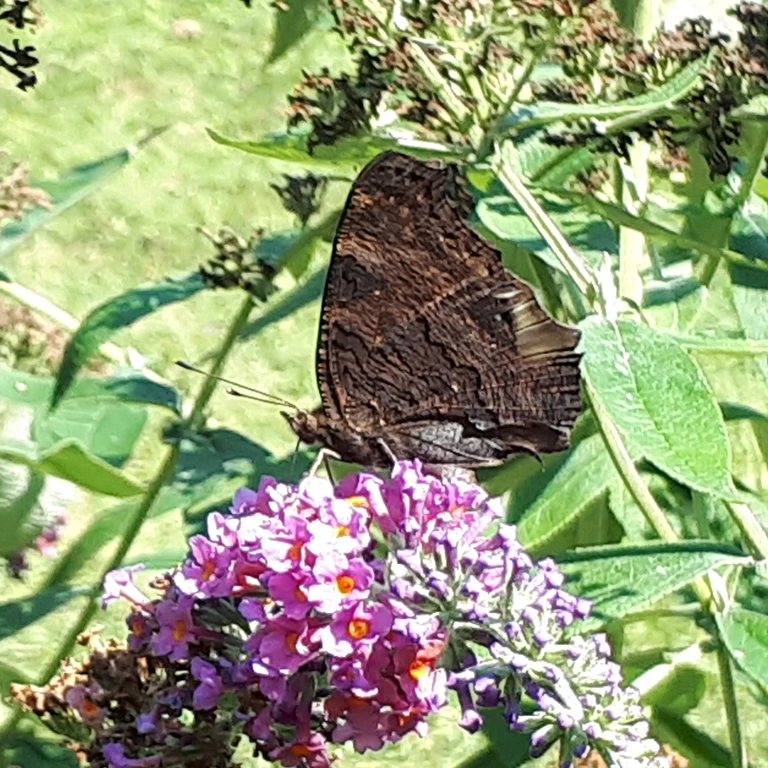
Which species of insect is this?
Aglais io
